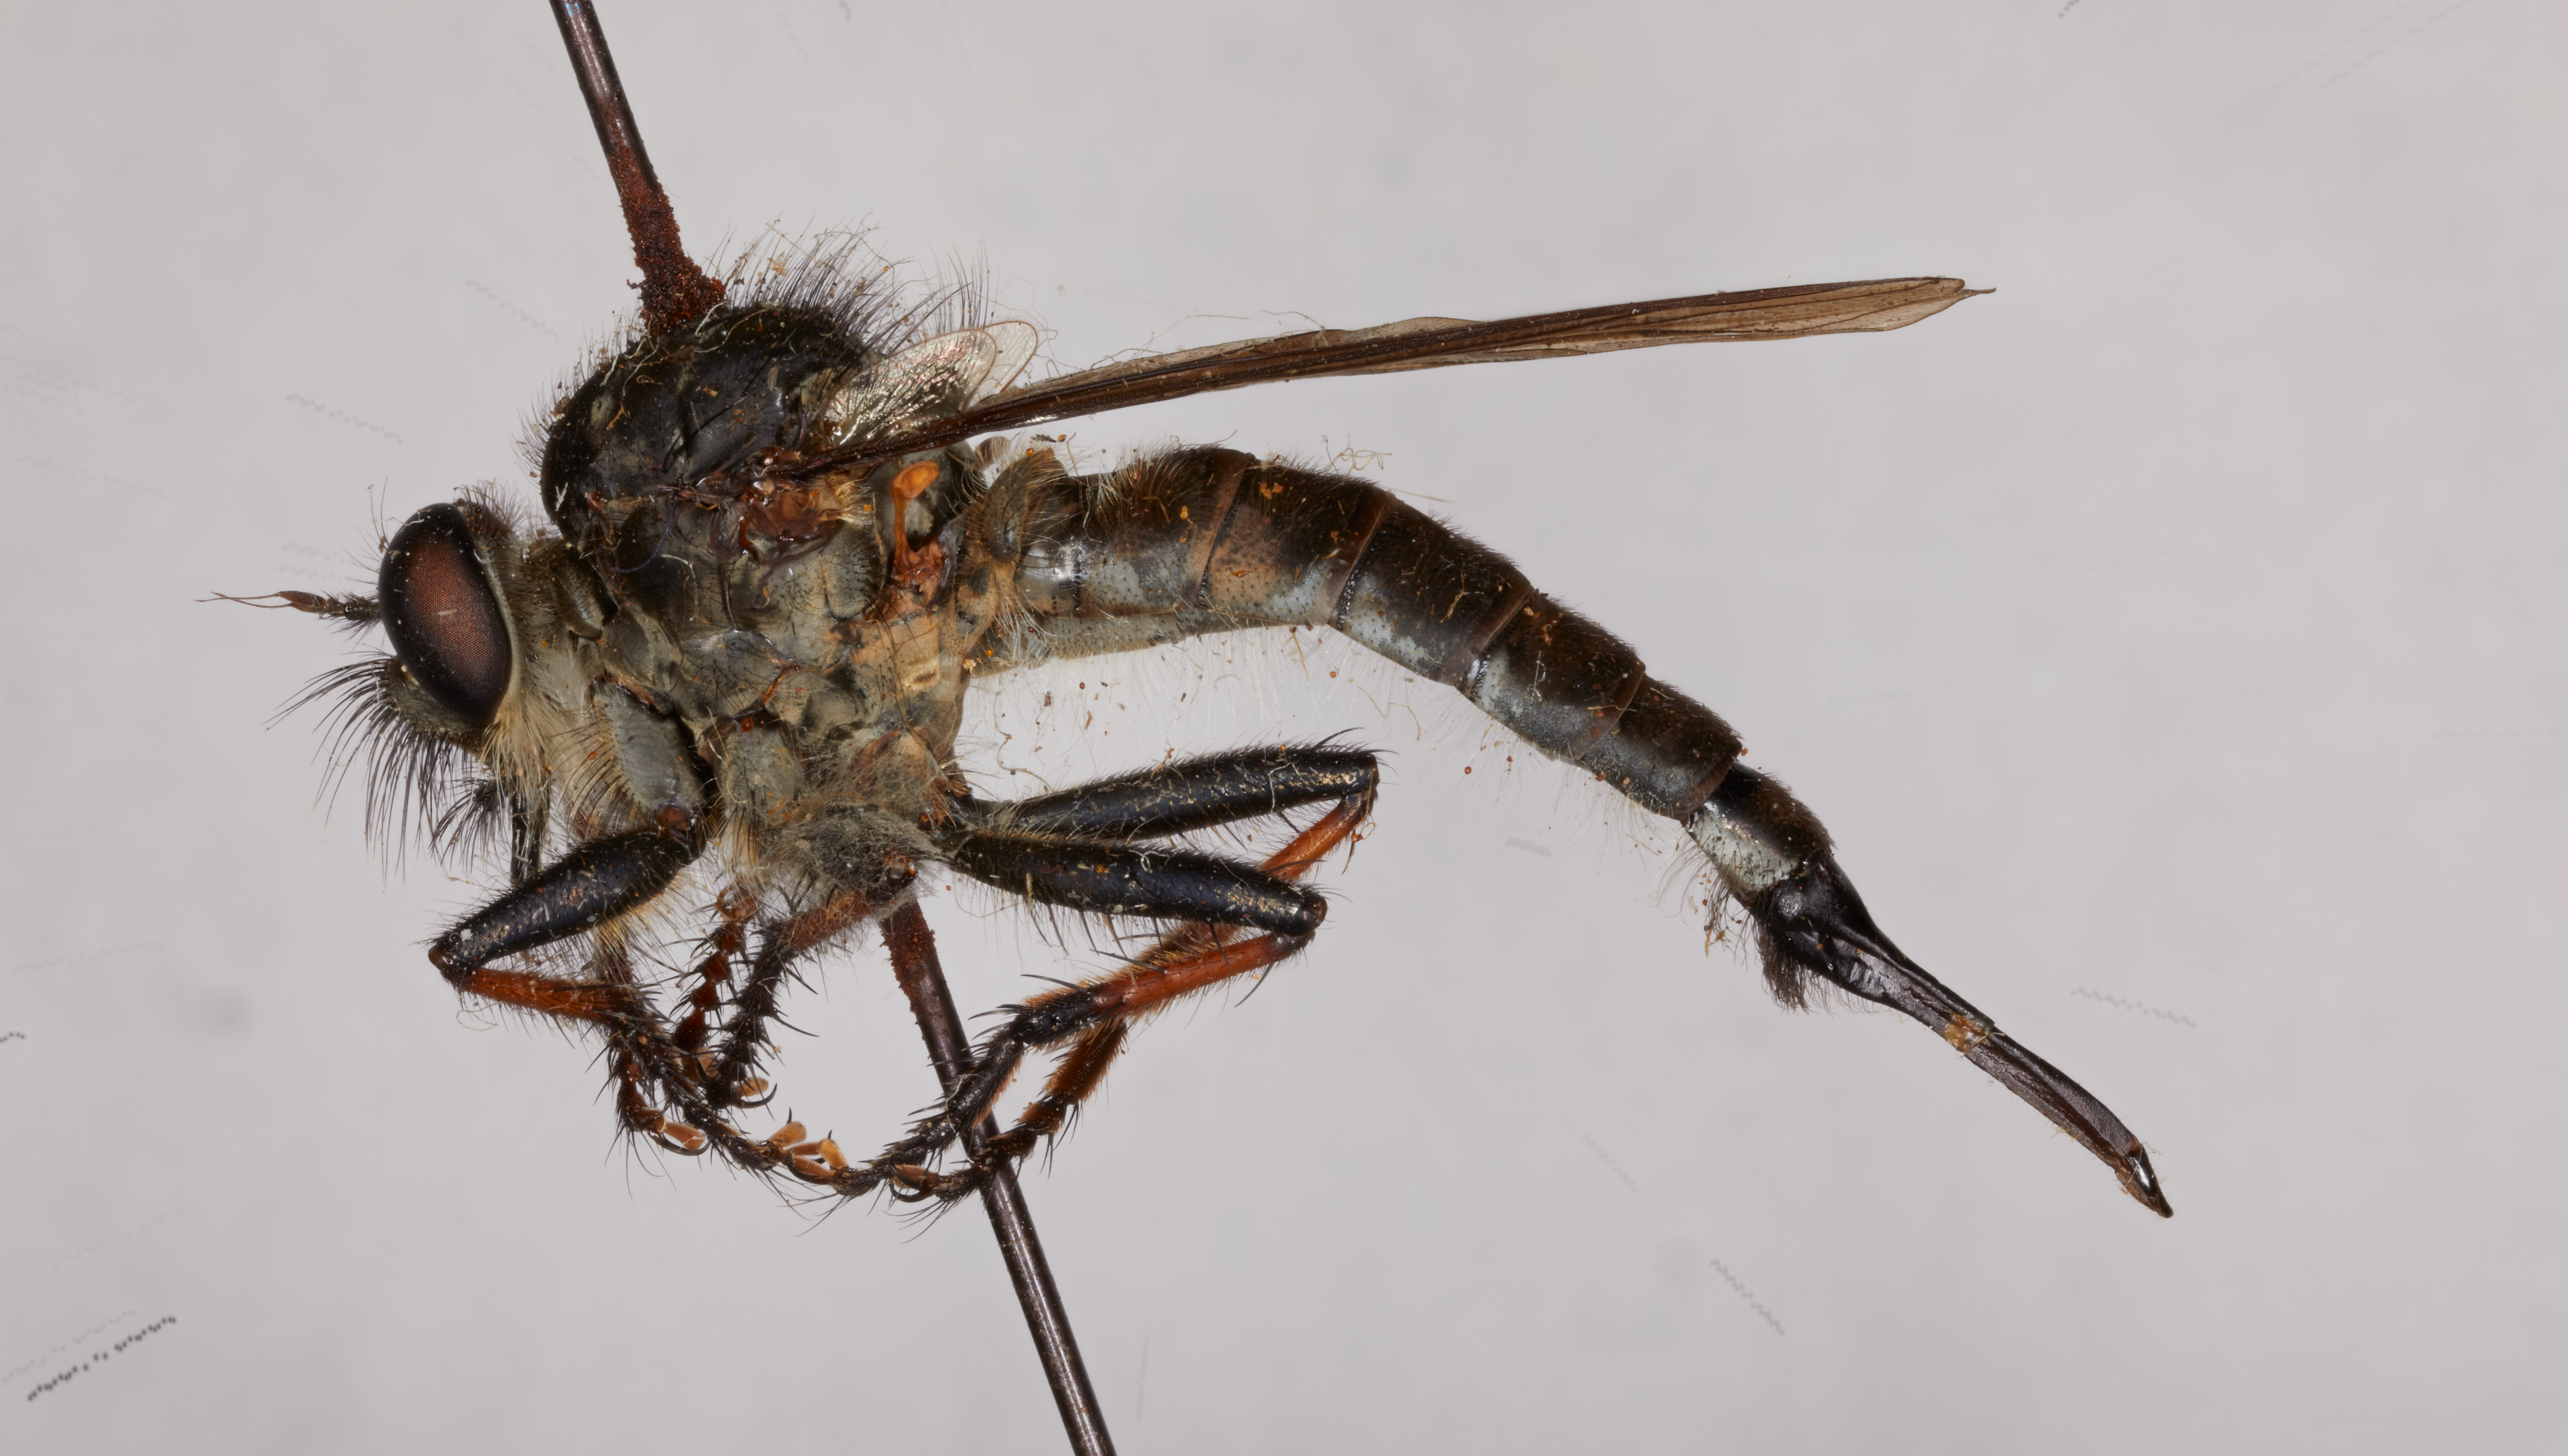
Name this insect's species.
Erax pilosulus
